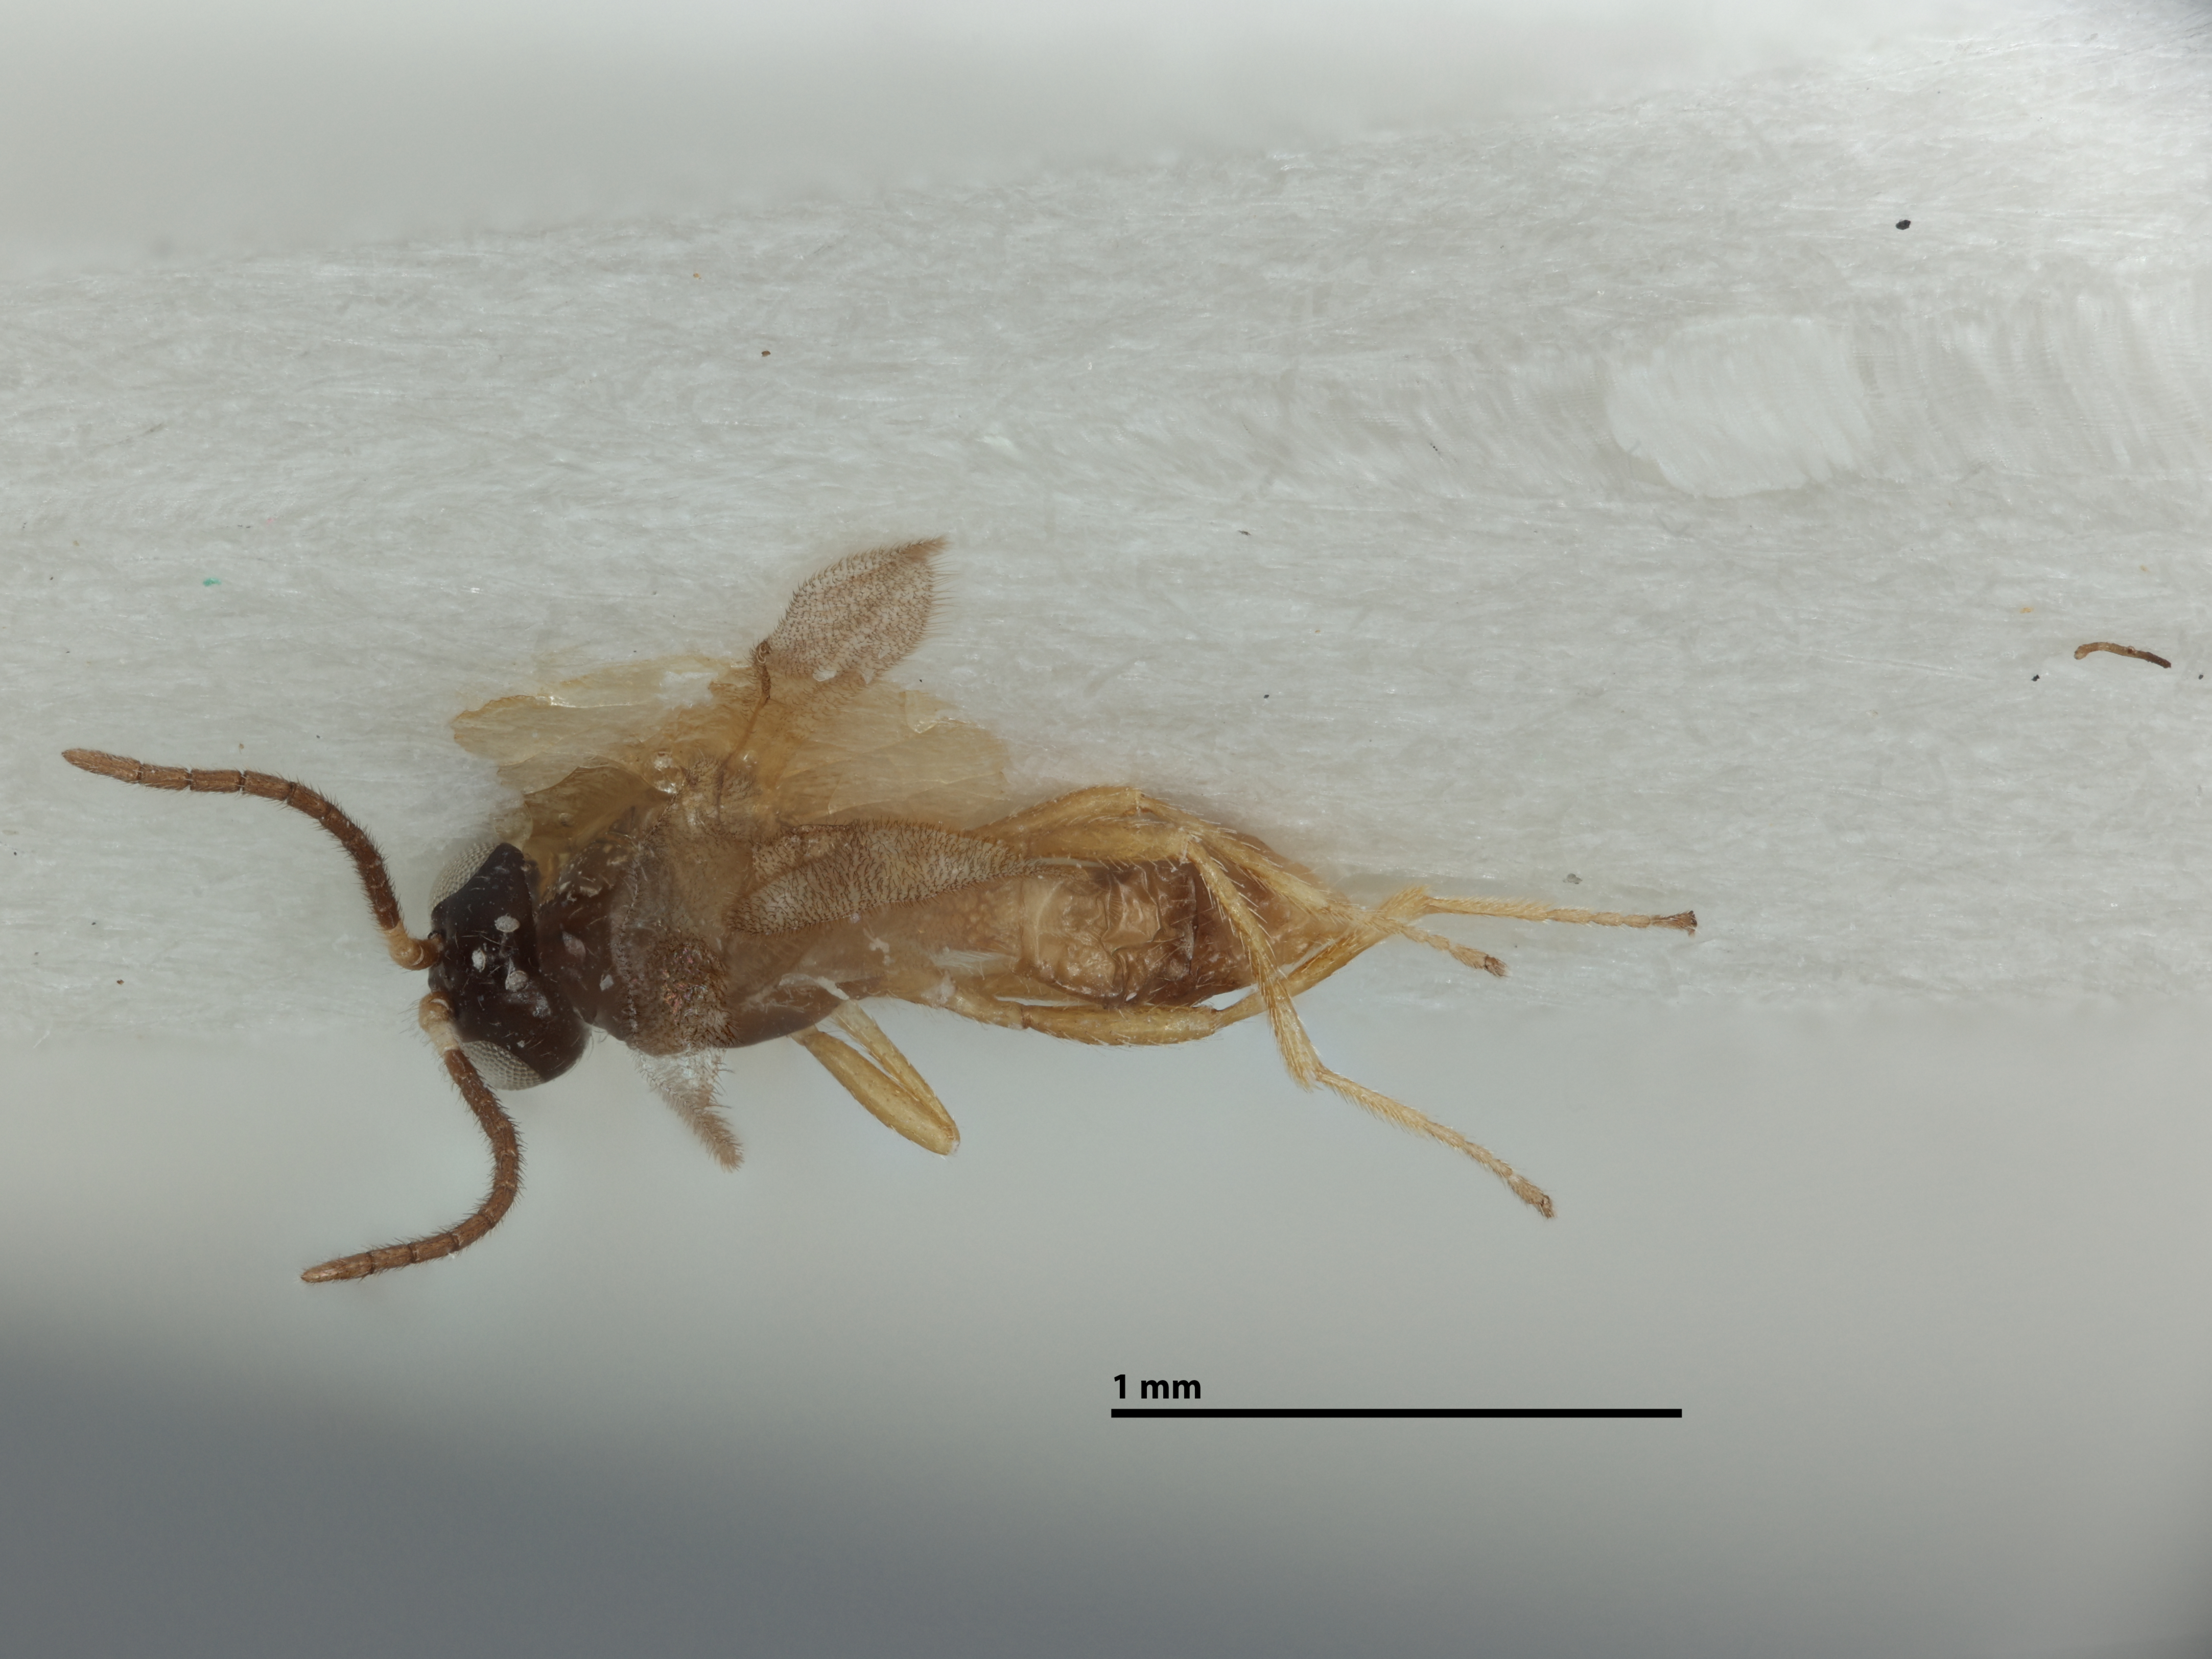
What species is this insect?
Monoctonus campbellianus
